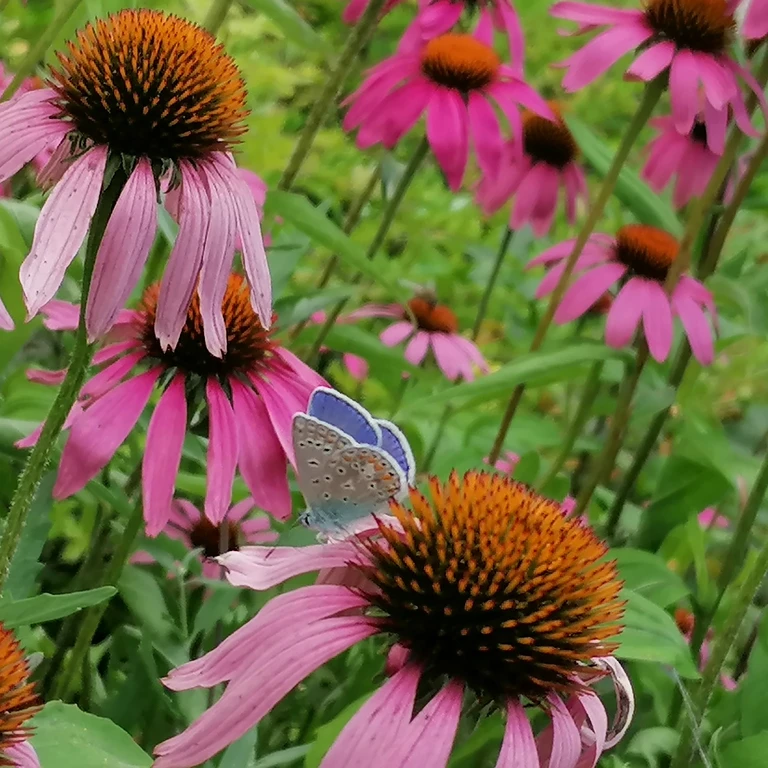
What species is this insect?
Polyommatus icarus
